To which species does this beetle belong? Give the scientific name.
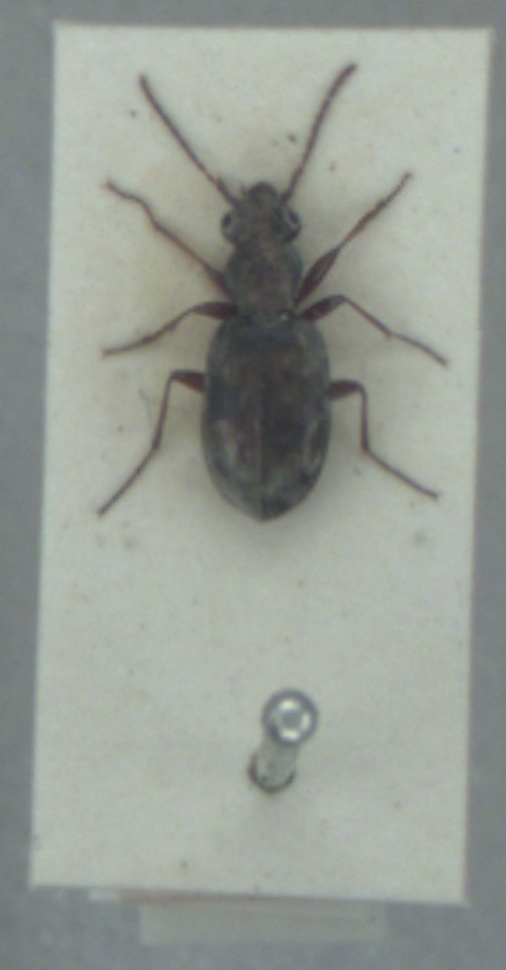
Asaphidion pallipes
